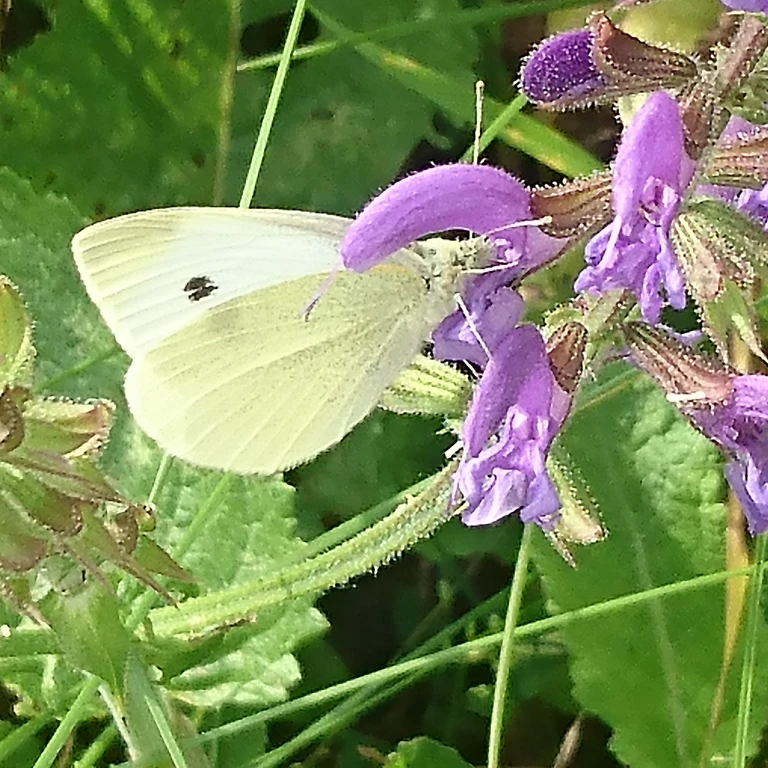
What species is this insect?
Pieris rapae
